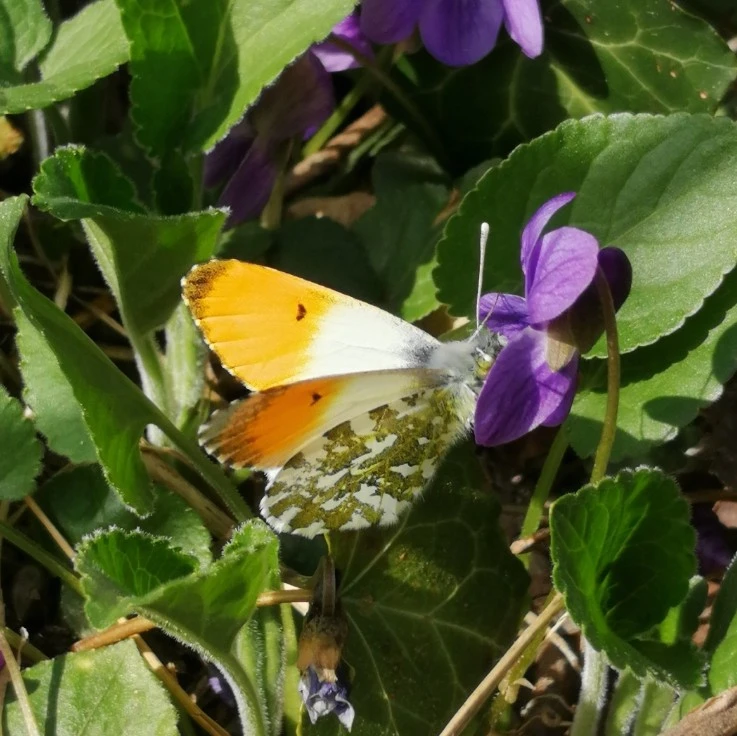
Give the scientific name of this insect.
Anthocharis cardamines
